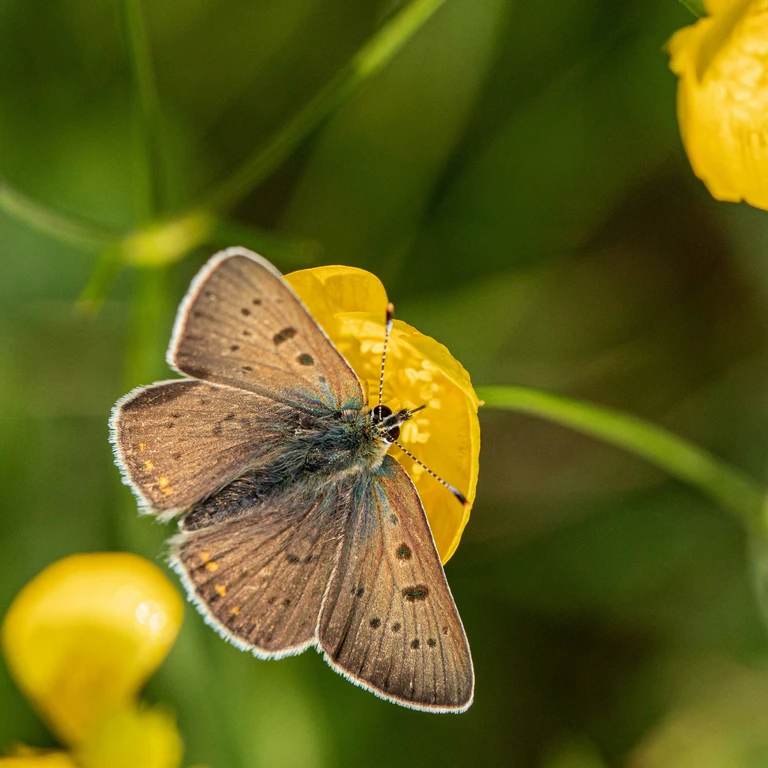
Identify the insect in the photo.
Lycaena tityrus (also Loweia tityrus)
